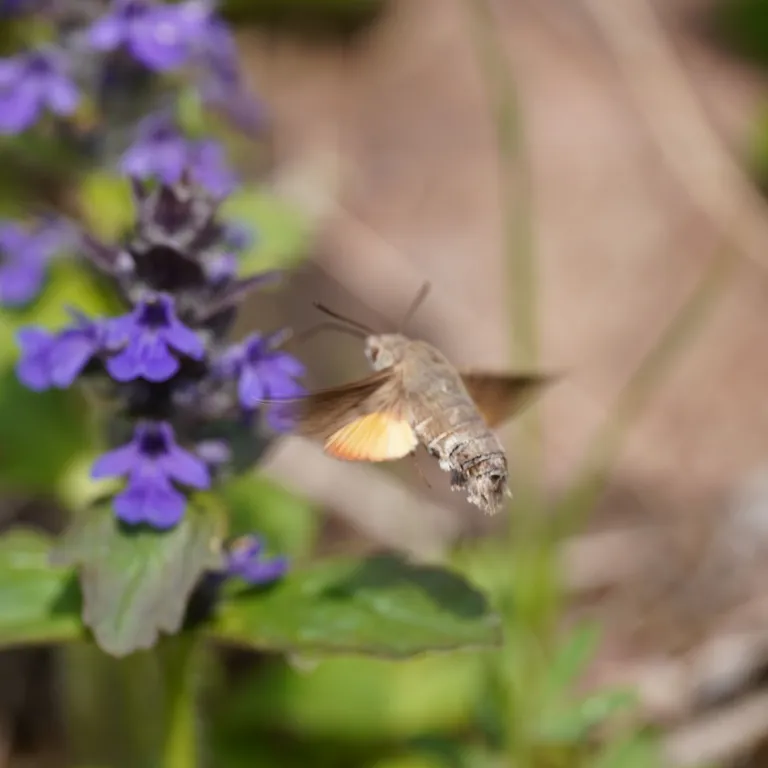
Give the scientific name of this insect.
Macroglossum stellatarum
